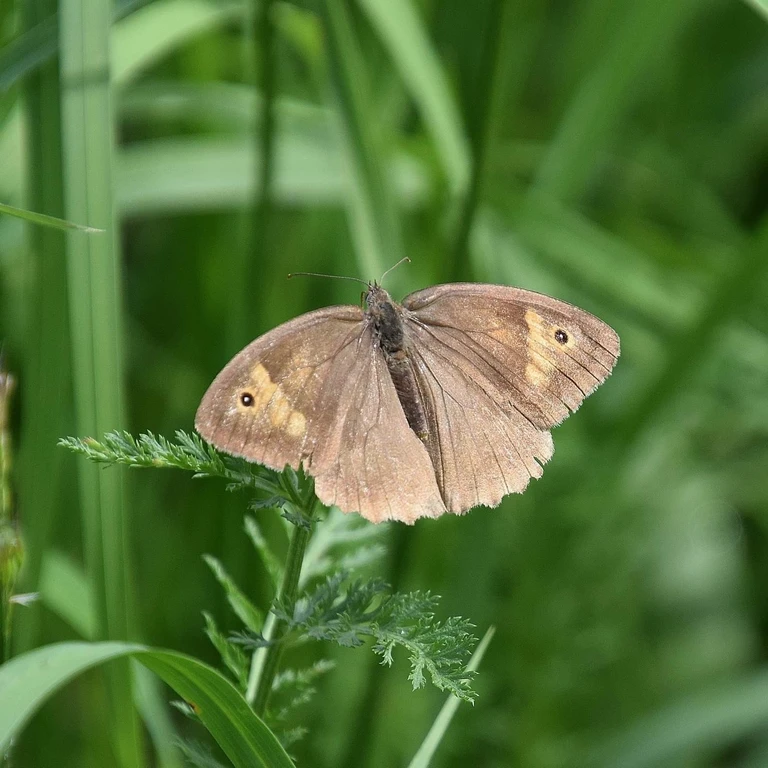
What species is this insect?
Maniola jurtina
